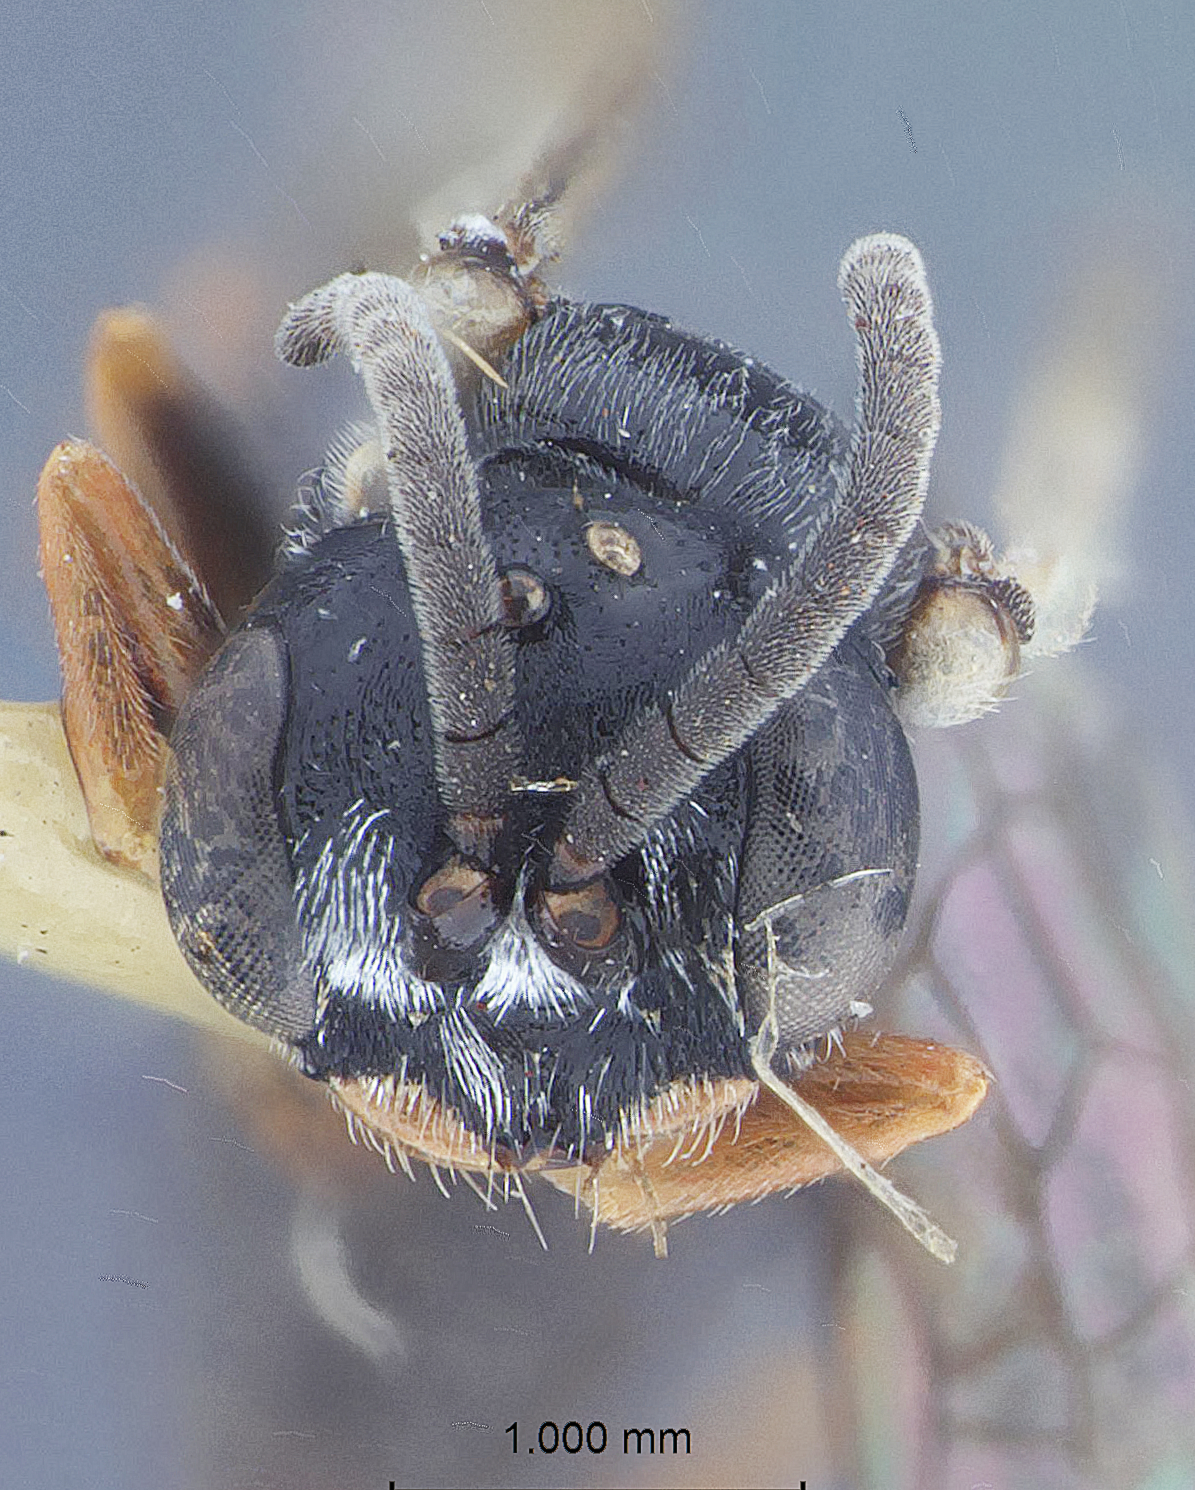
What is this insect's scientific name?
Diodontus bidentatus
